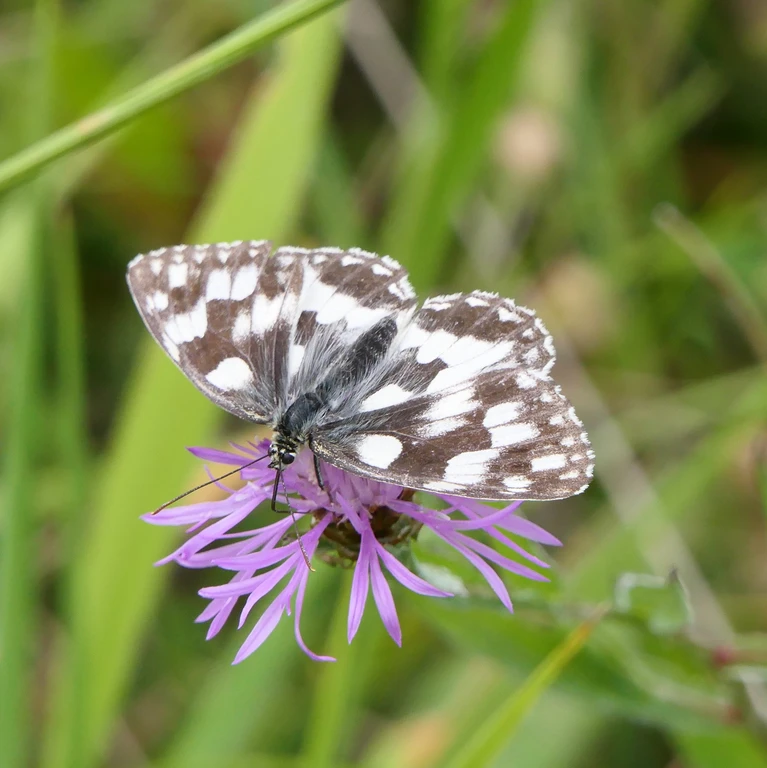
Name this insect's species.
Melanargia galathea
